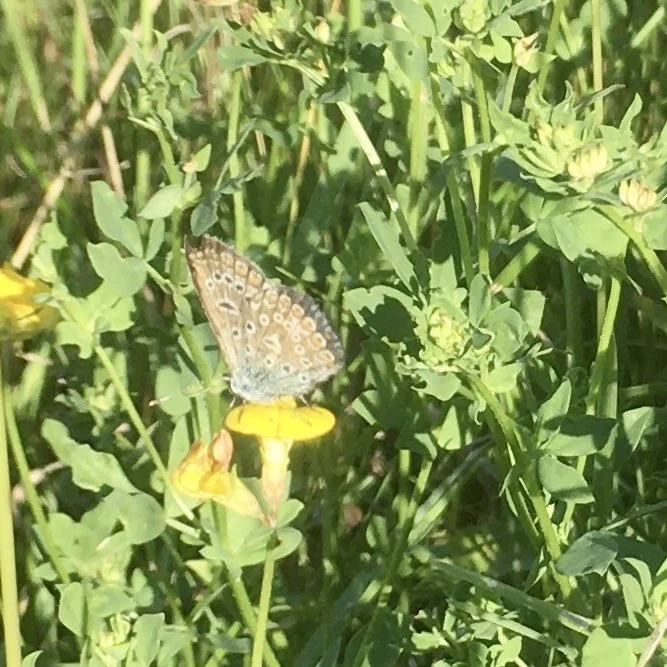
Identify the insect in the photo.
Polyommatus icarus
